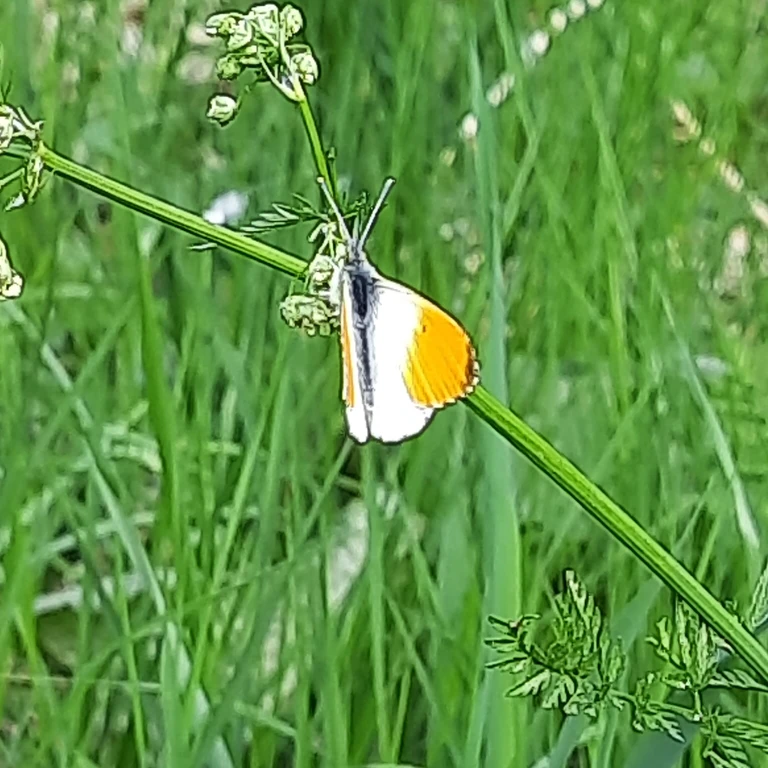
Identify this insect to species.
Anthocharis cardamines
